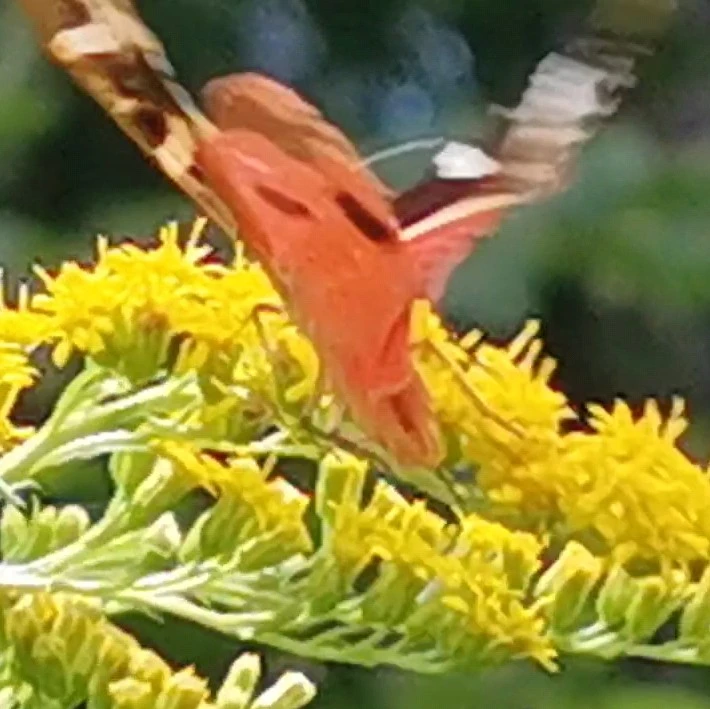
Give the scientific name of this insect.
Euplagia quadripunctaria
